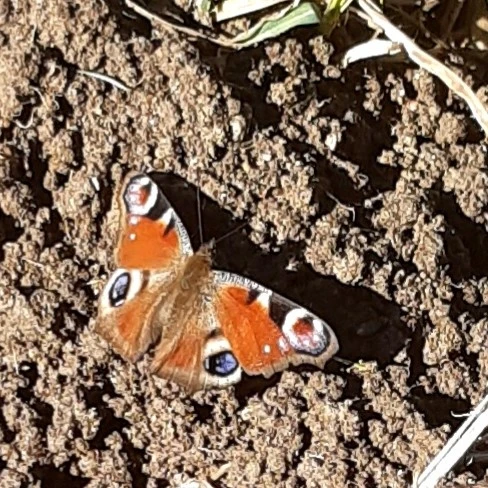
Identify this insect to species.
Aglais io
